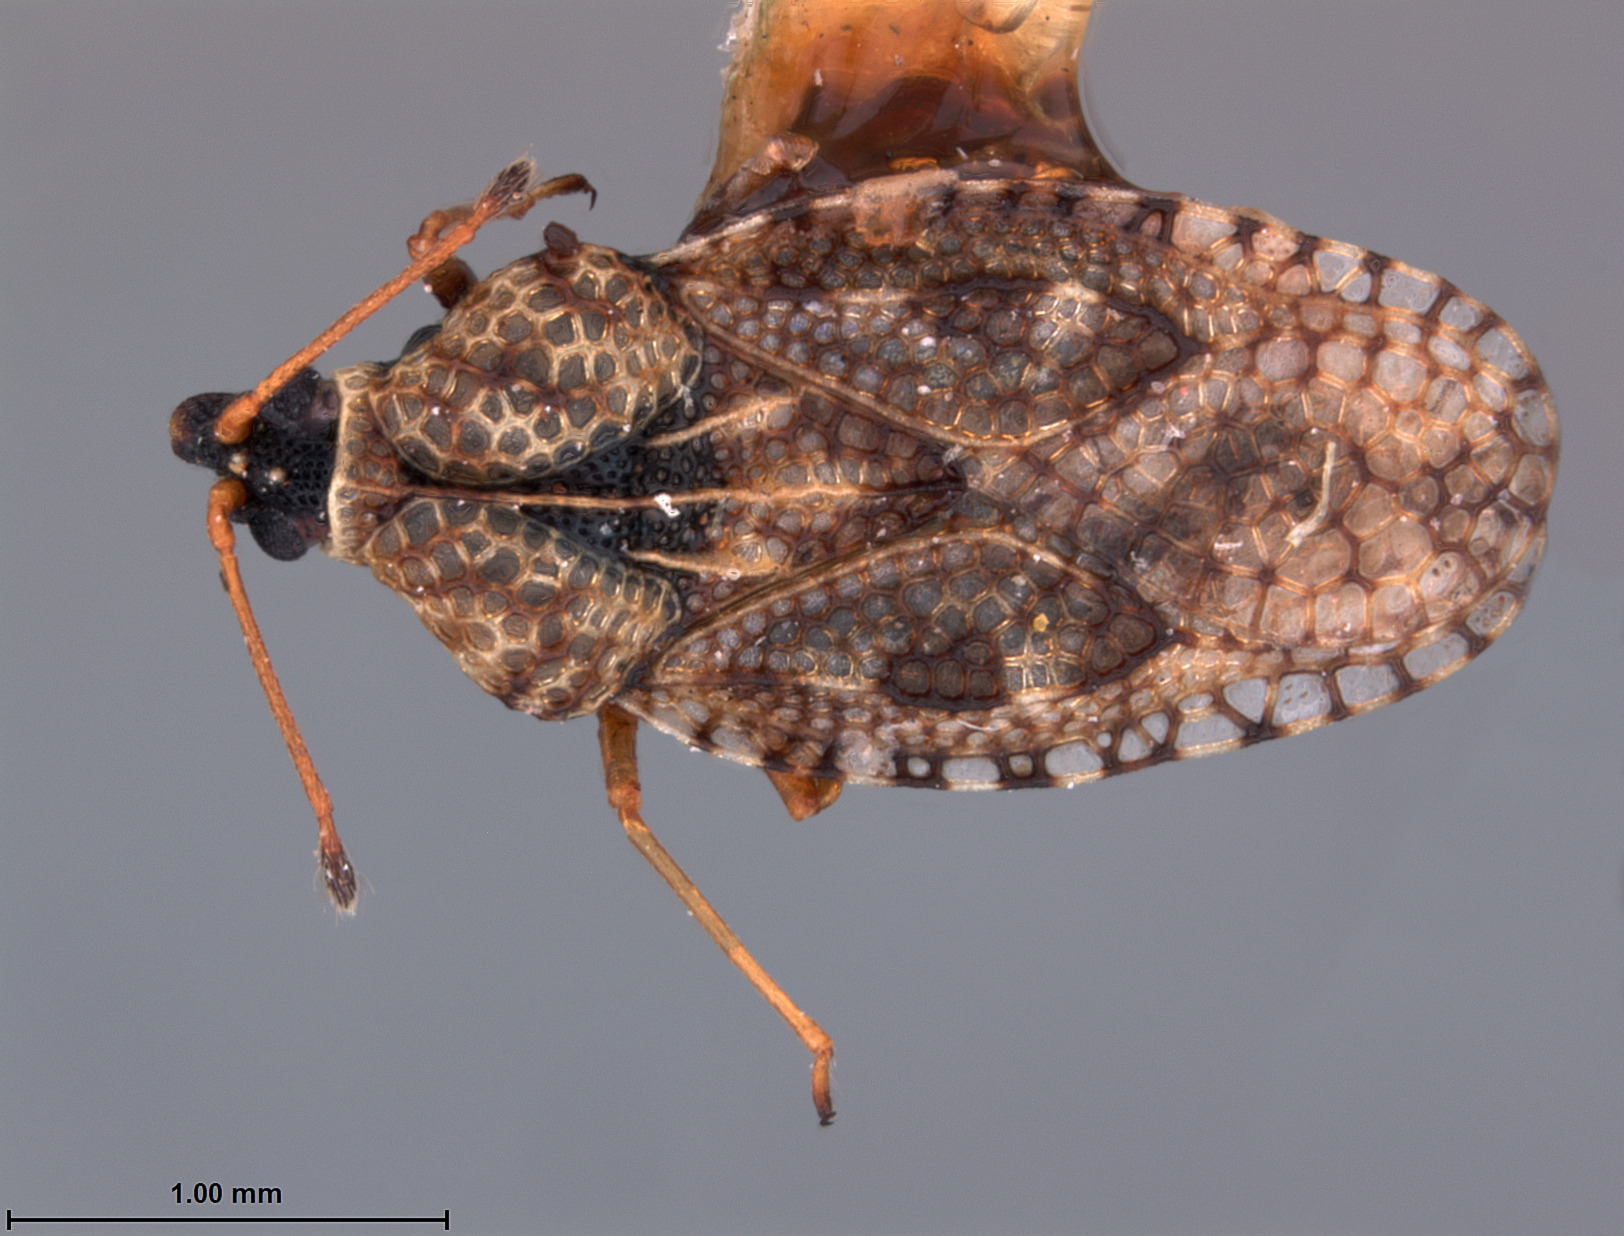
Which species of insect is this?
Monanthia comes
